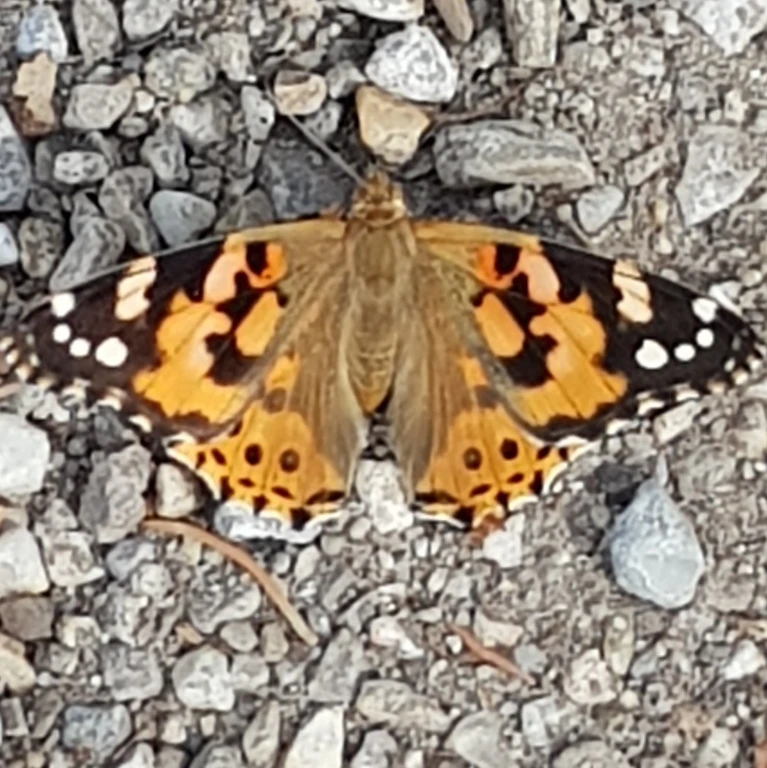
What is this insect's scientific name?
Vanessa cardui
